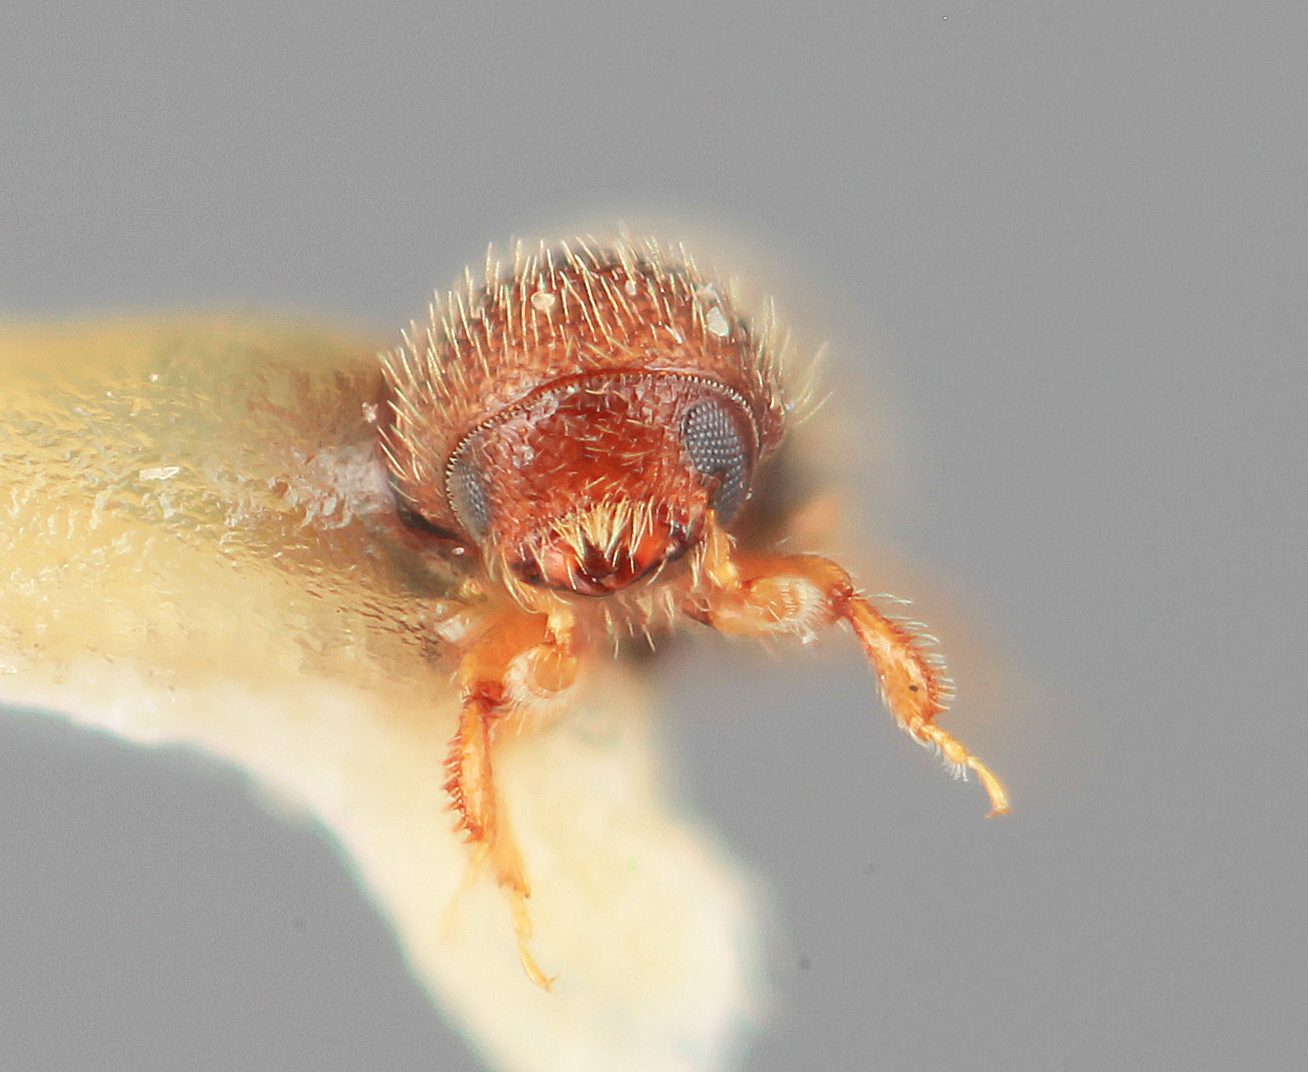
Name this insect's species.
Dendrocranulus tardulus
